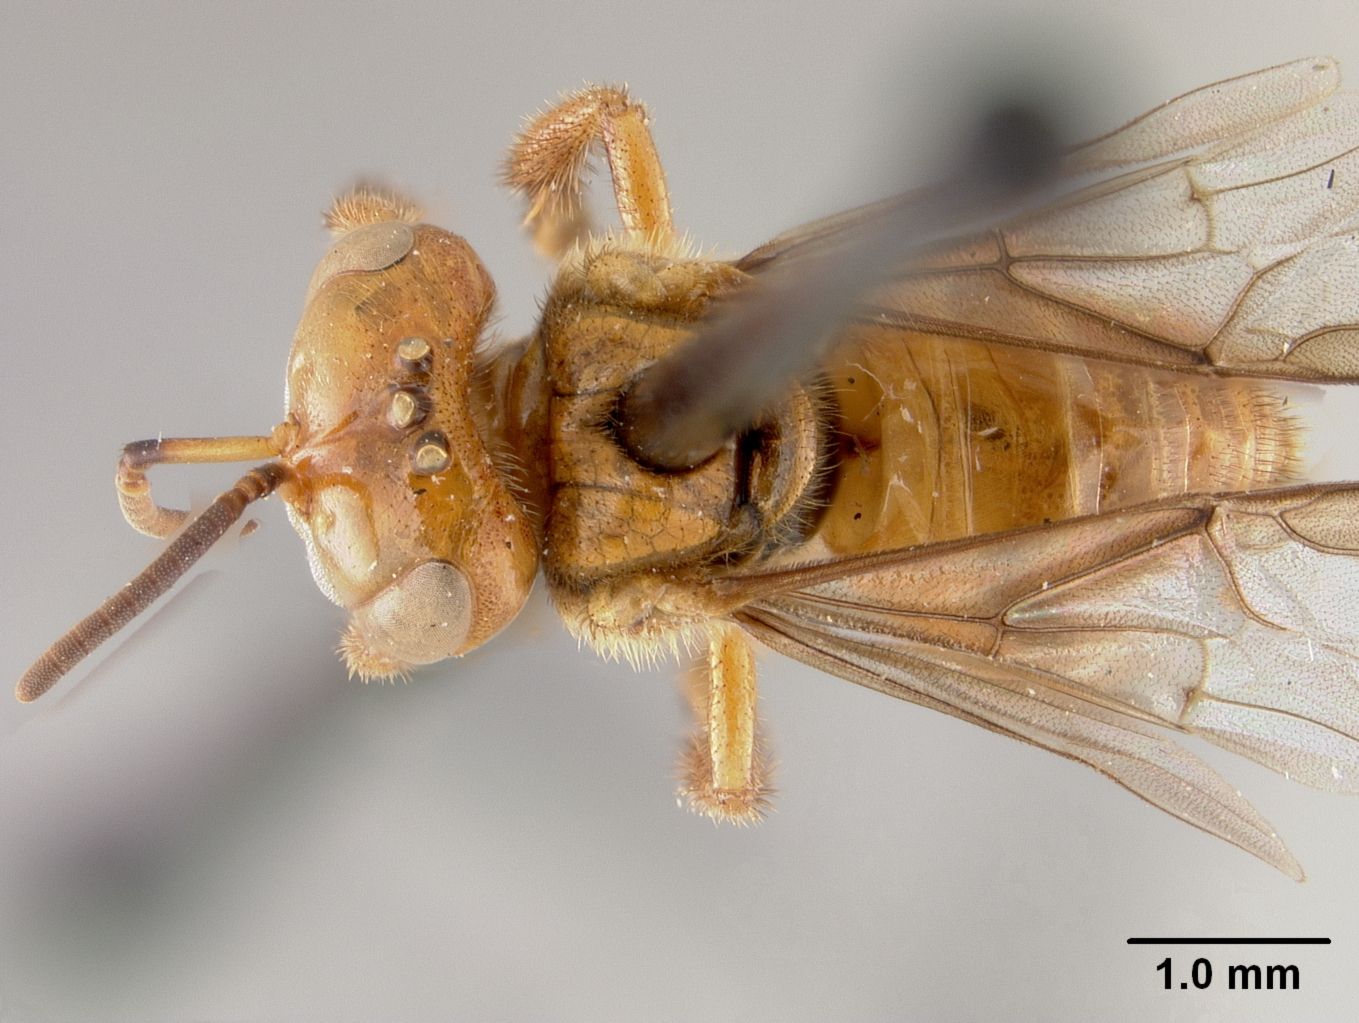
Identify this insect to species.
Trigona tataira
